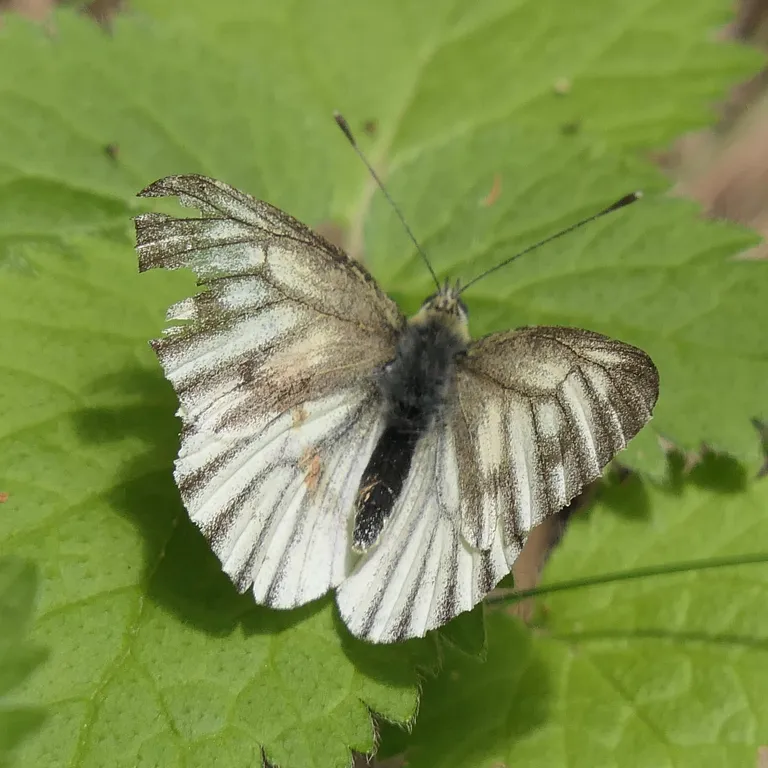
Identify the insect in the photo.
Pieris bryoniae
